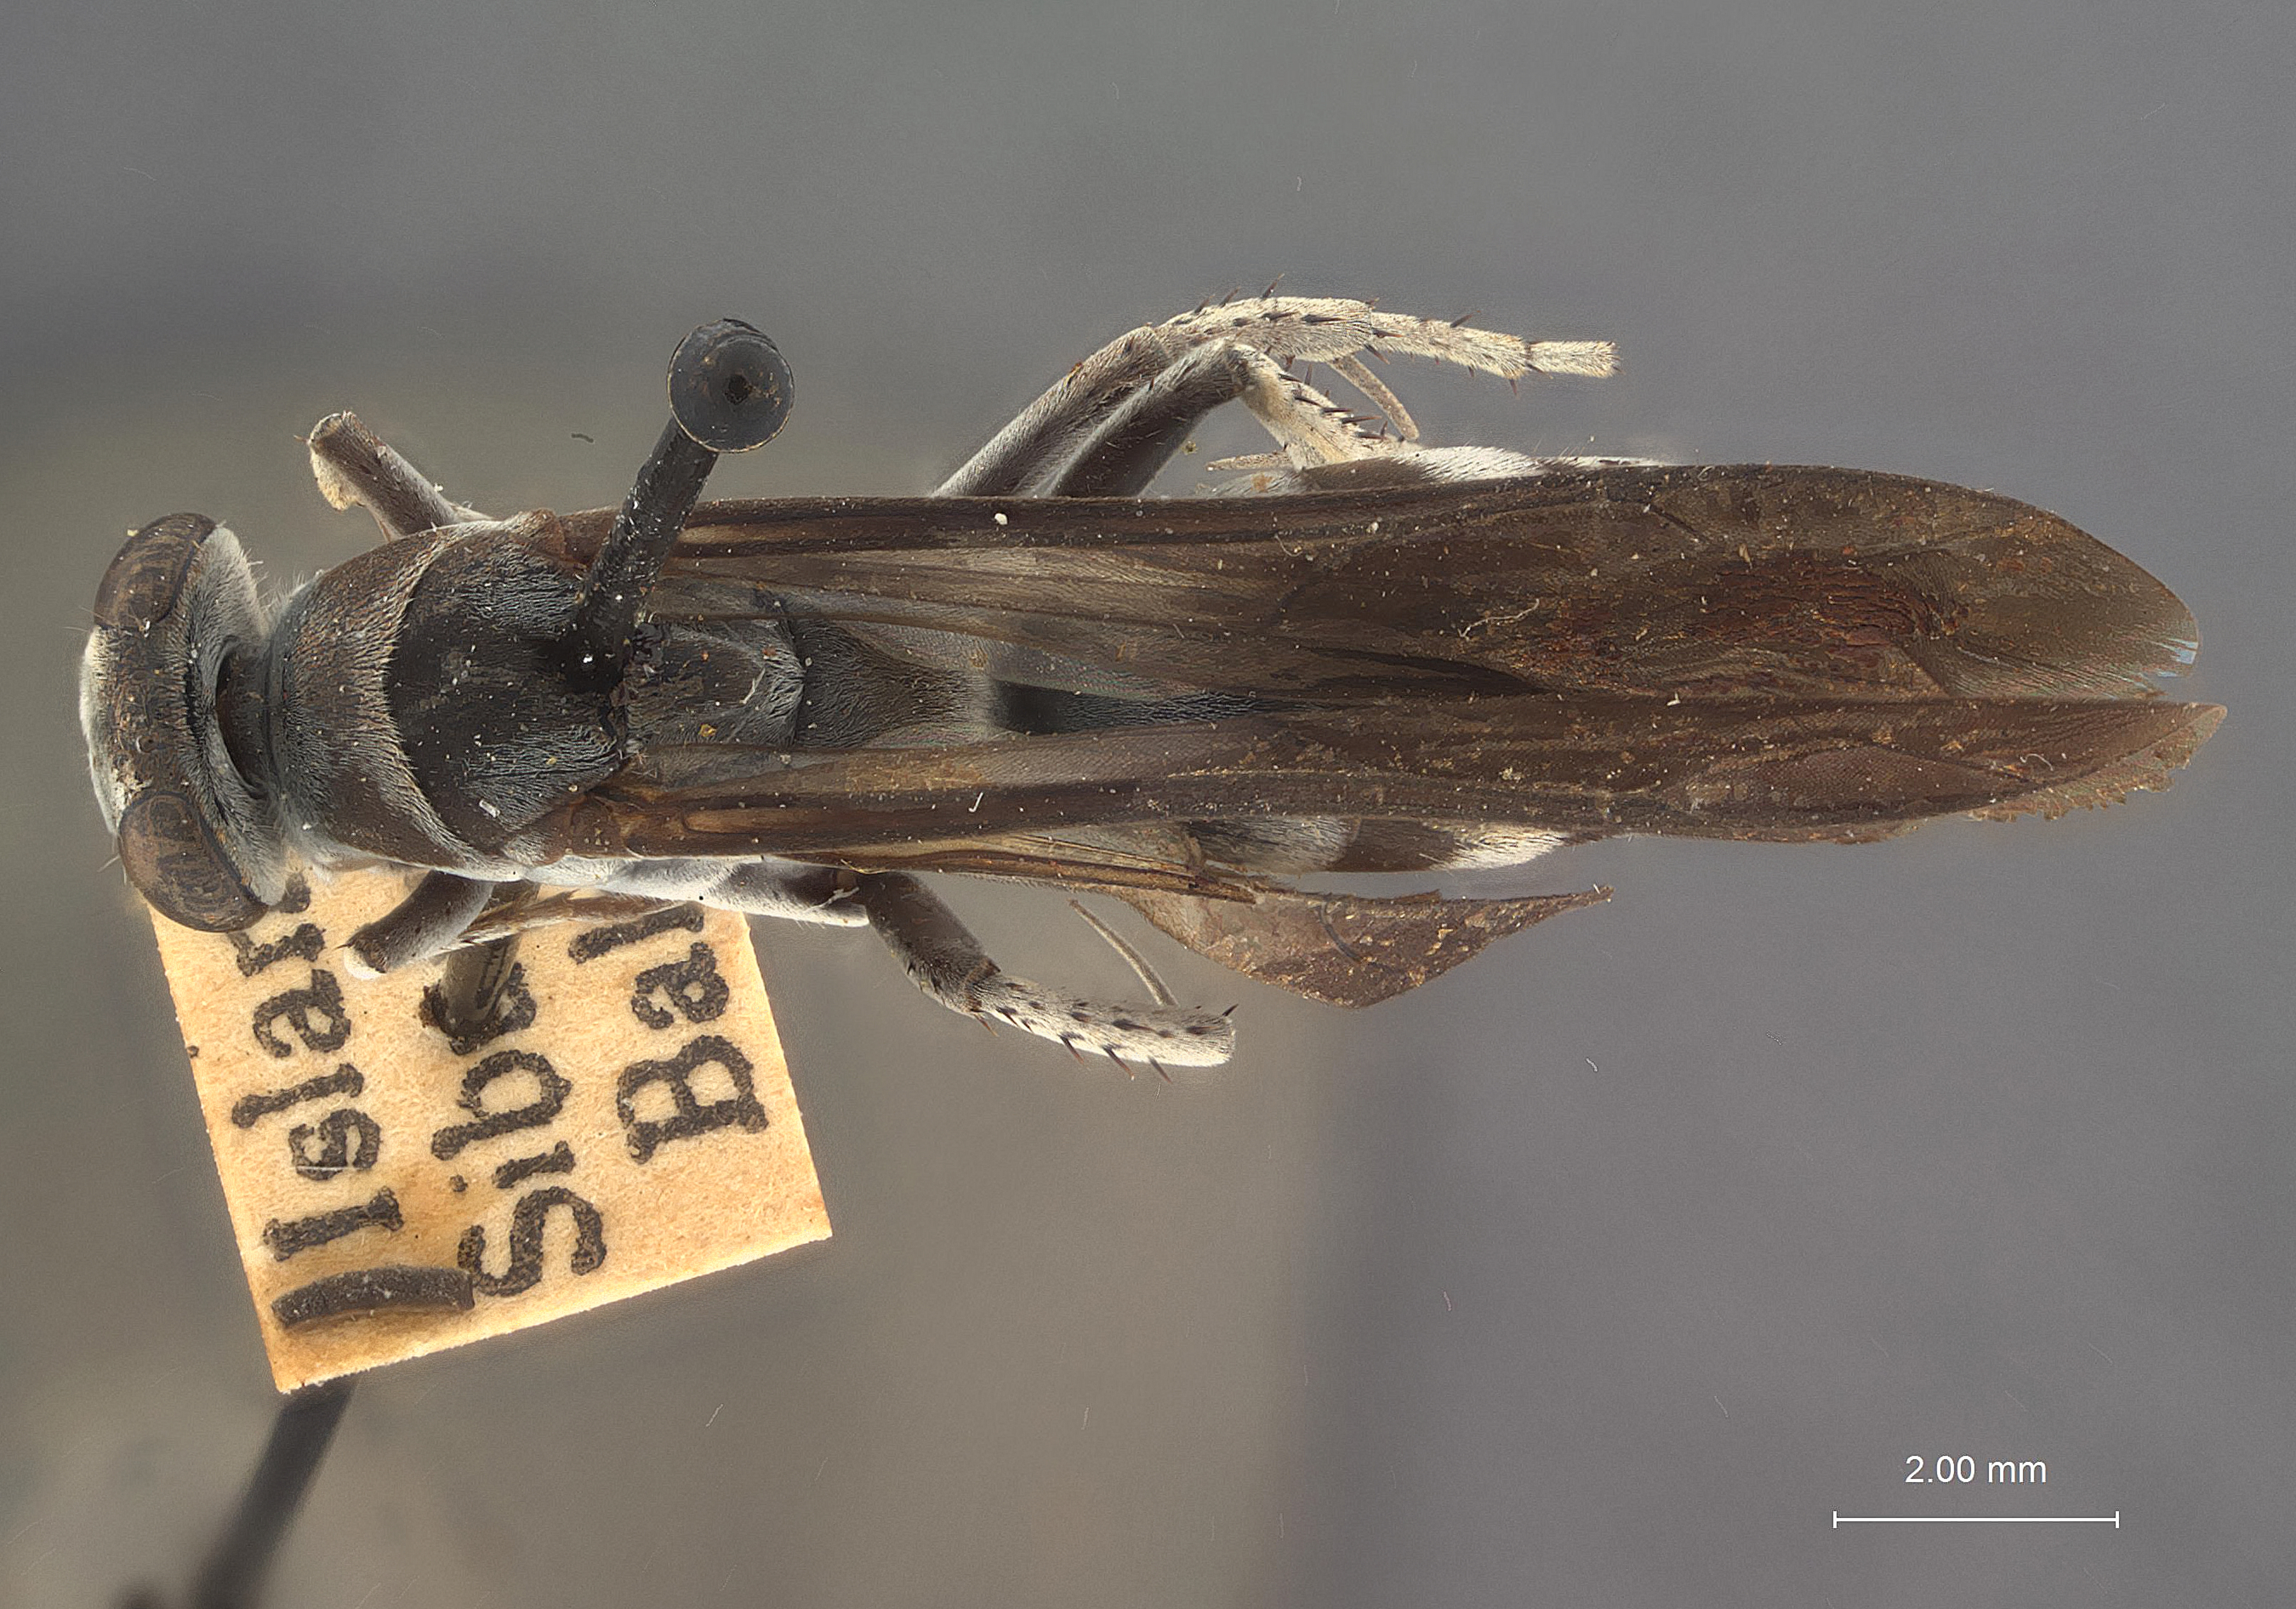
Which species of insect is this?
Ferreola clypealis
